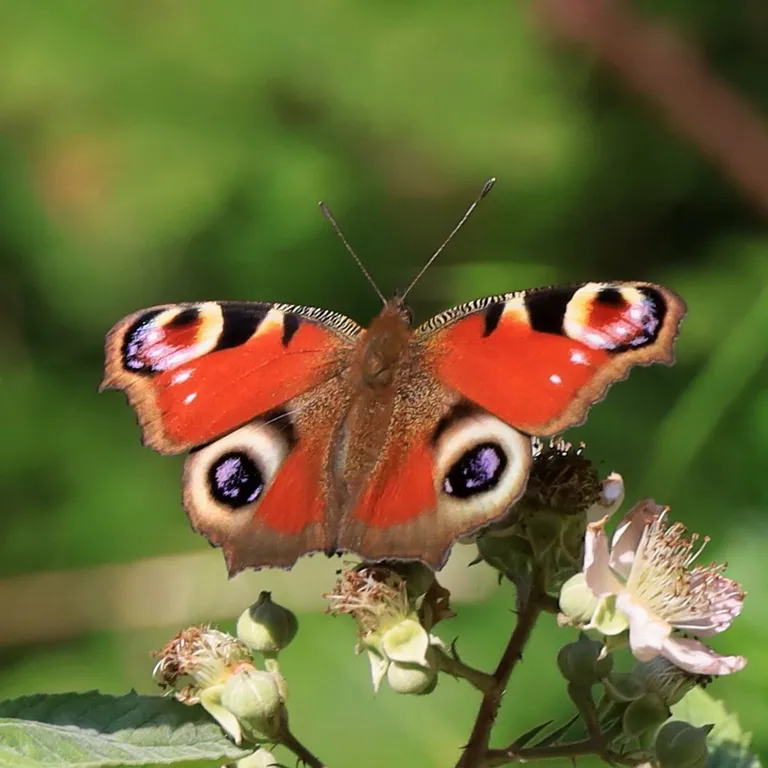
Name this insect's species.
Aglais io
